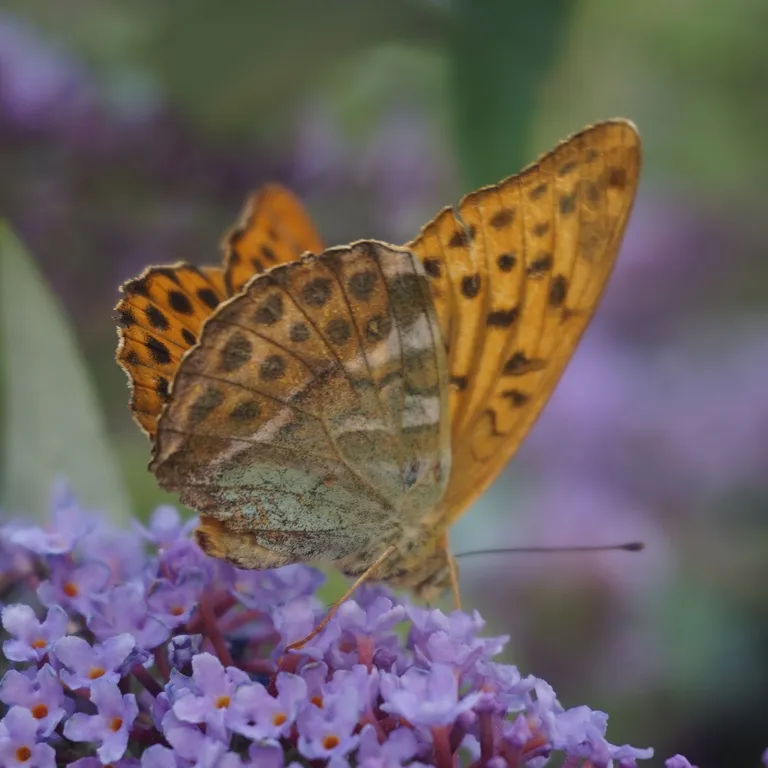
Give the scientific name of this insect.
Argynnis paphia
